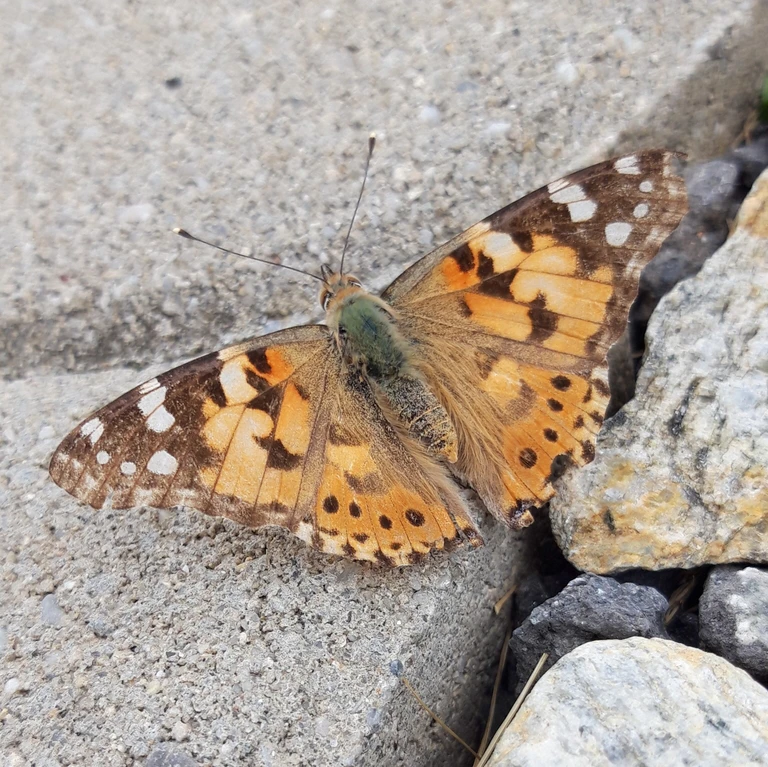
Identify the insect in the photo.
Vanessa cardui
